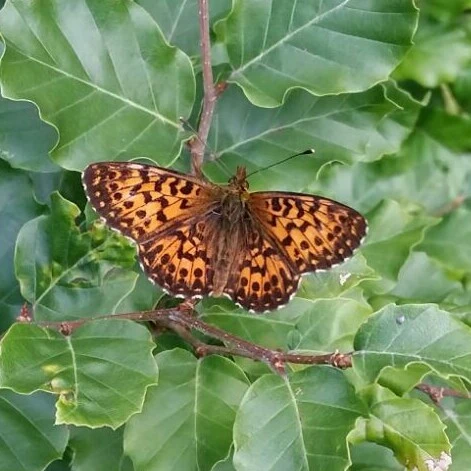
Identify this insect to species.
Boloria titania
